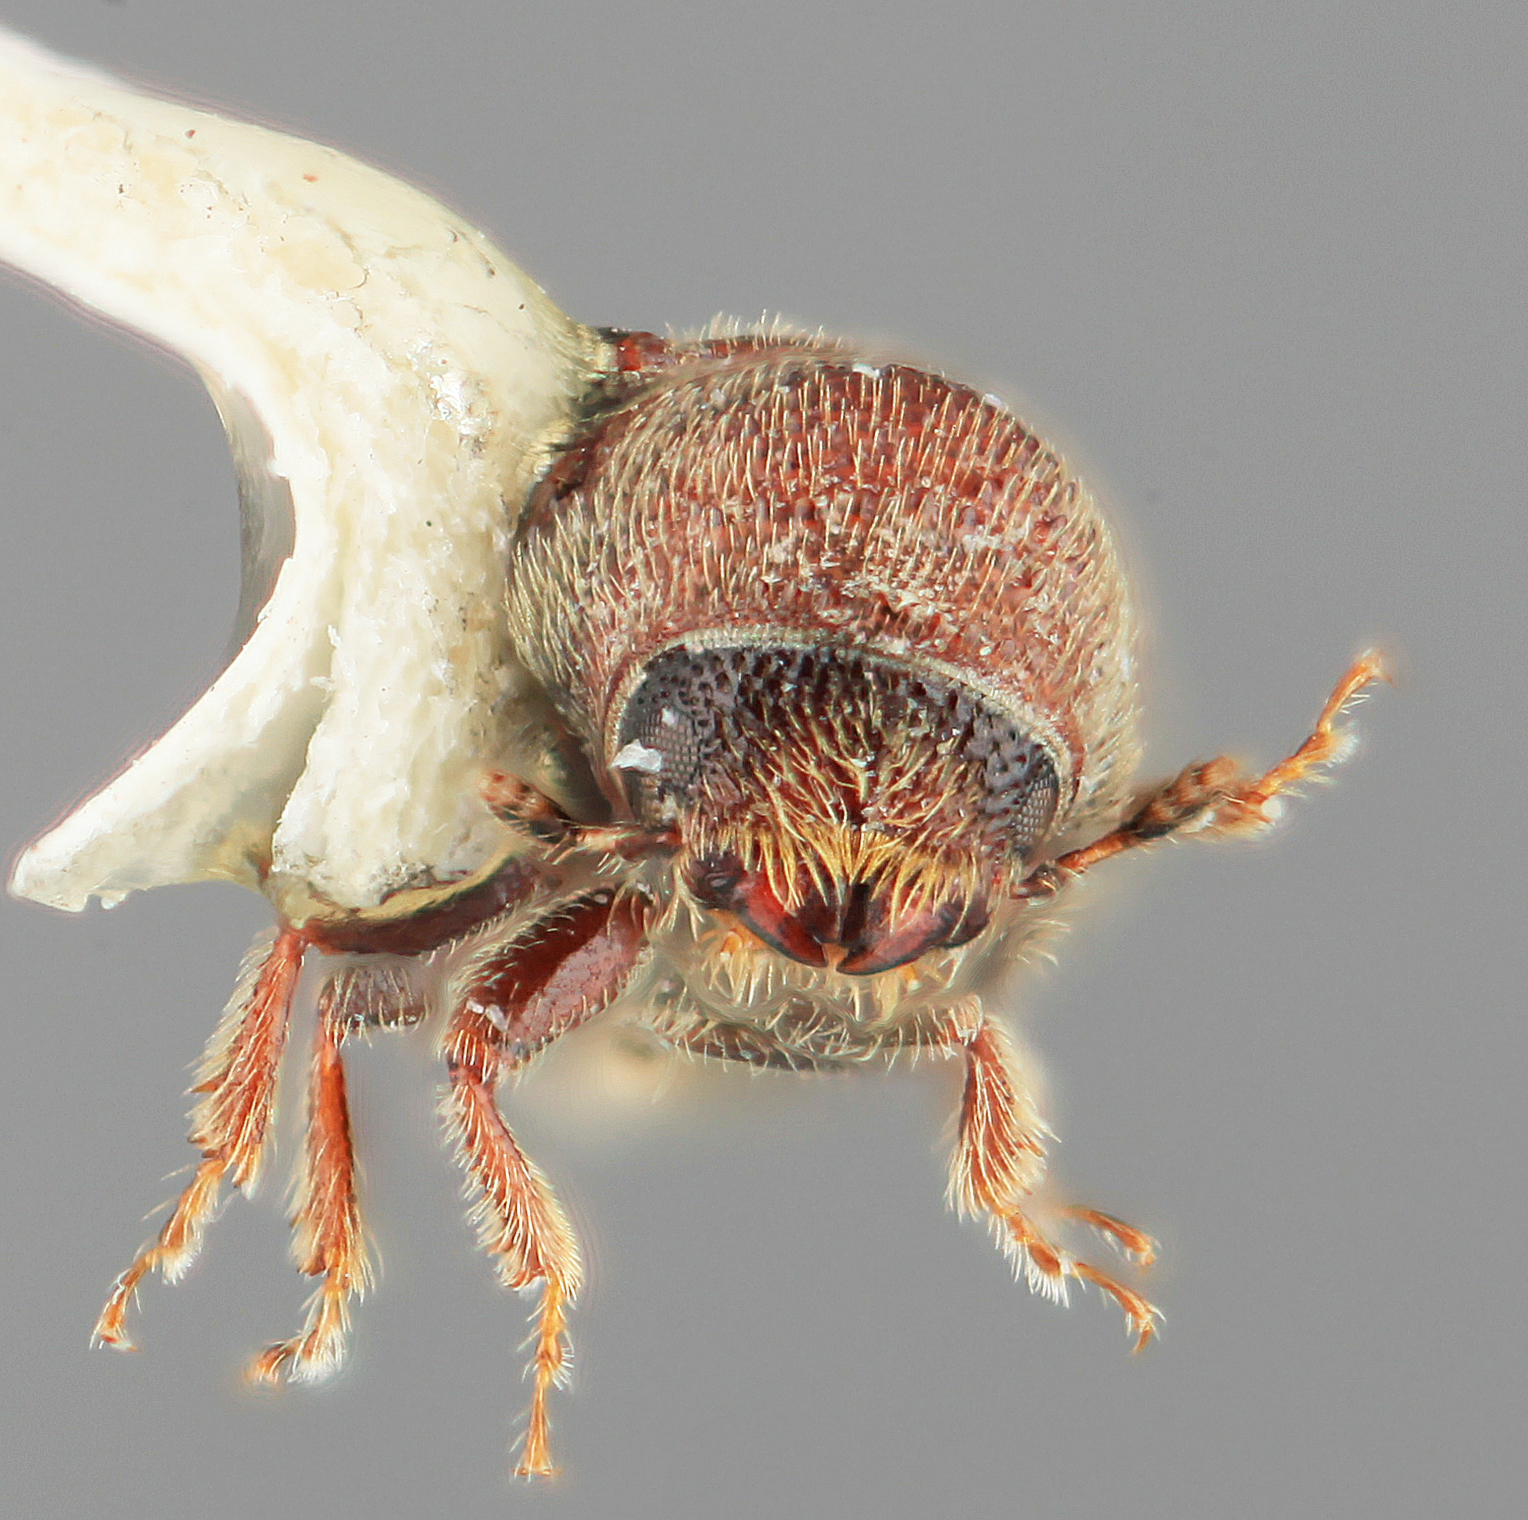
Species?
Pityophthorus aciculatus
